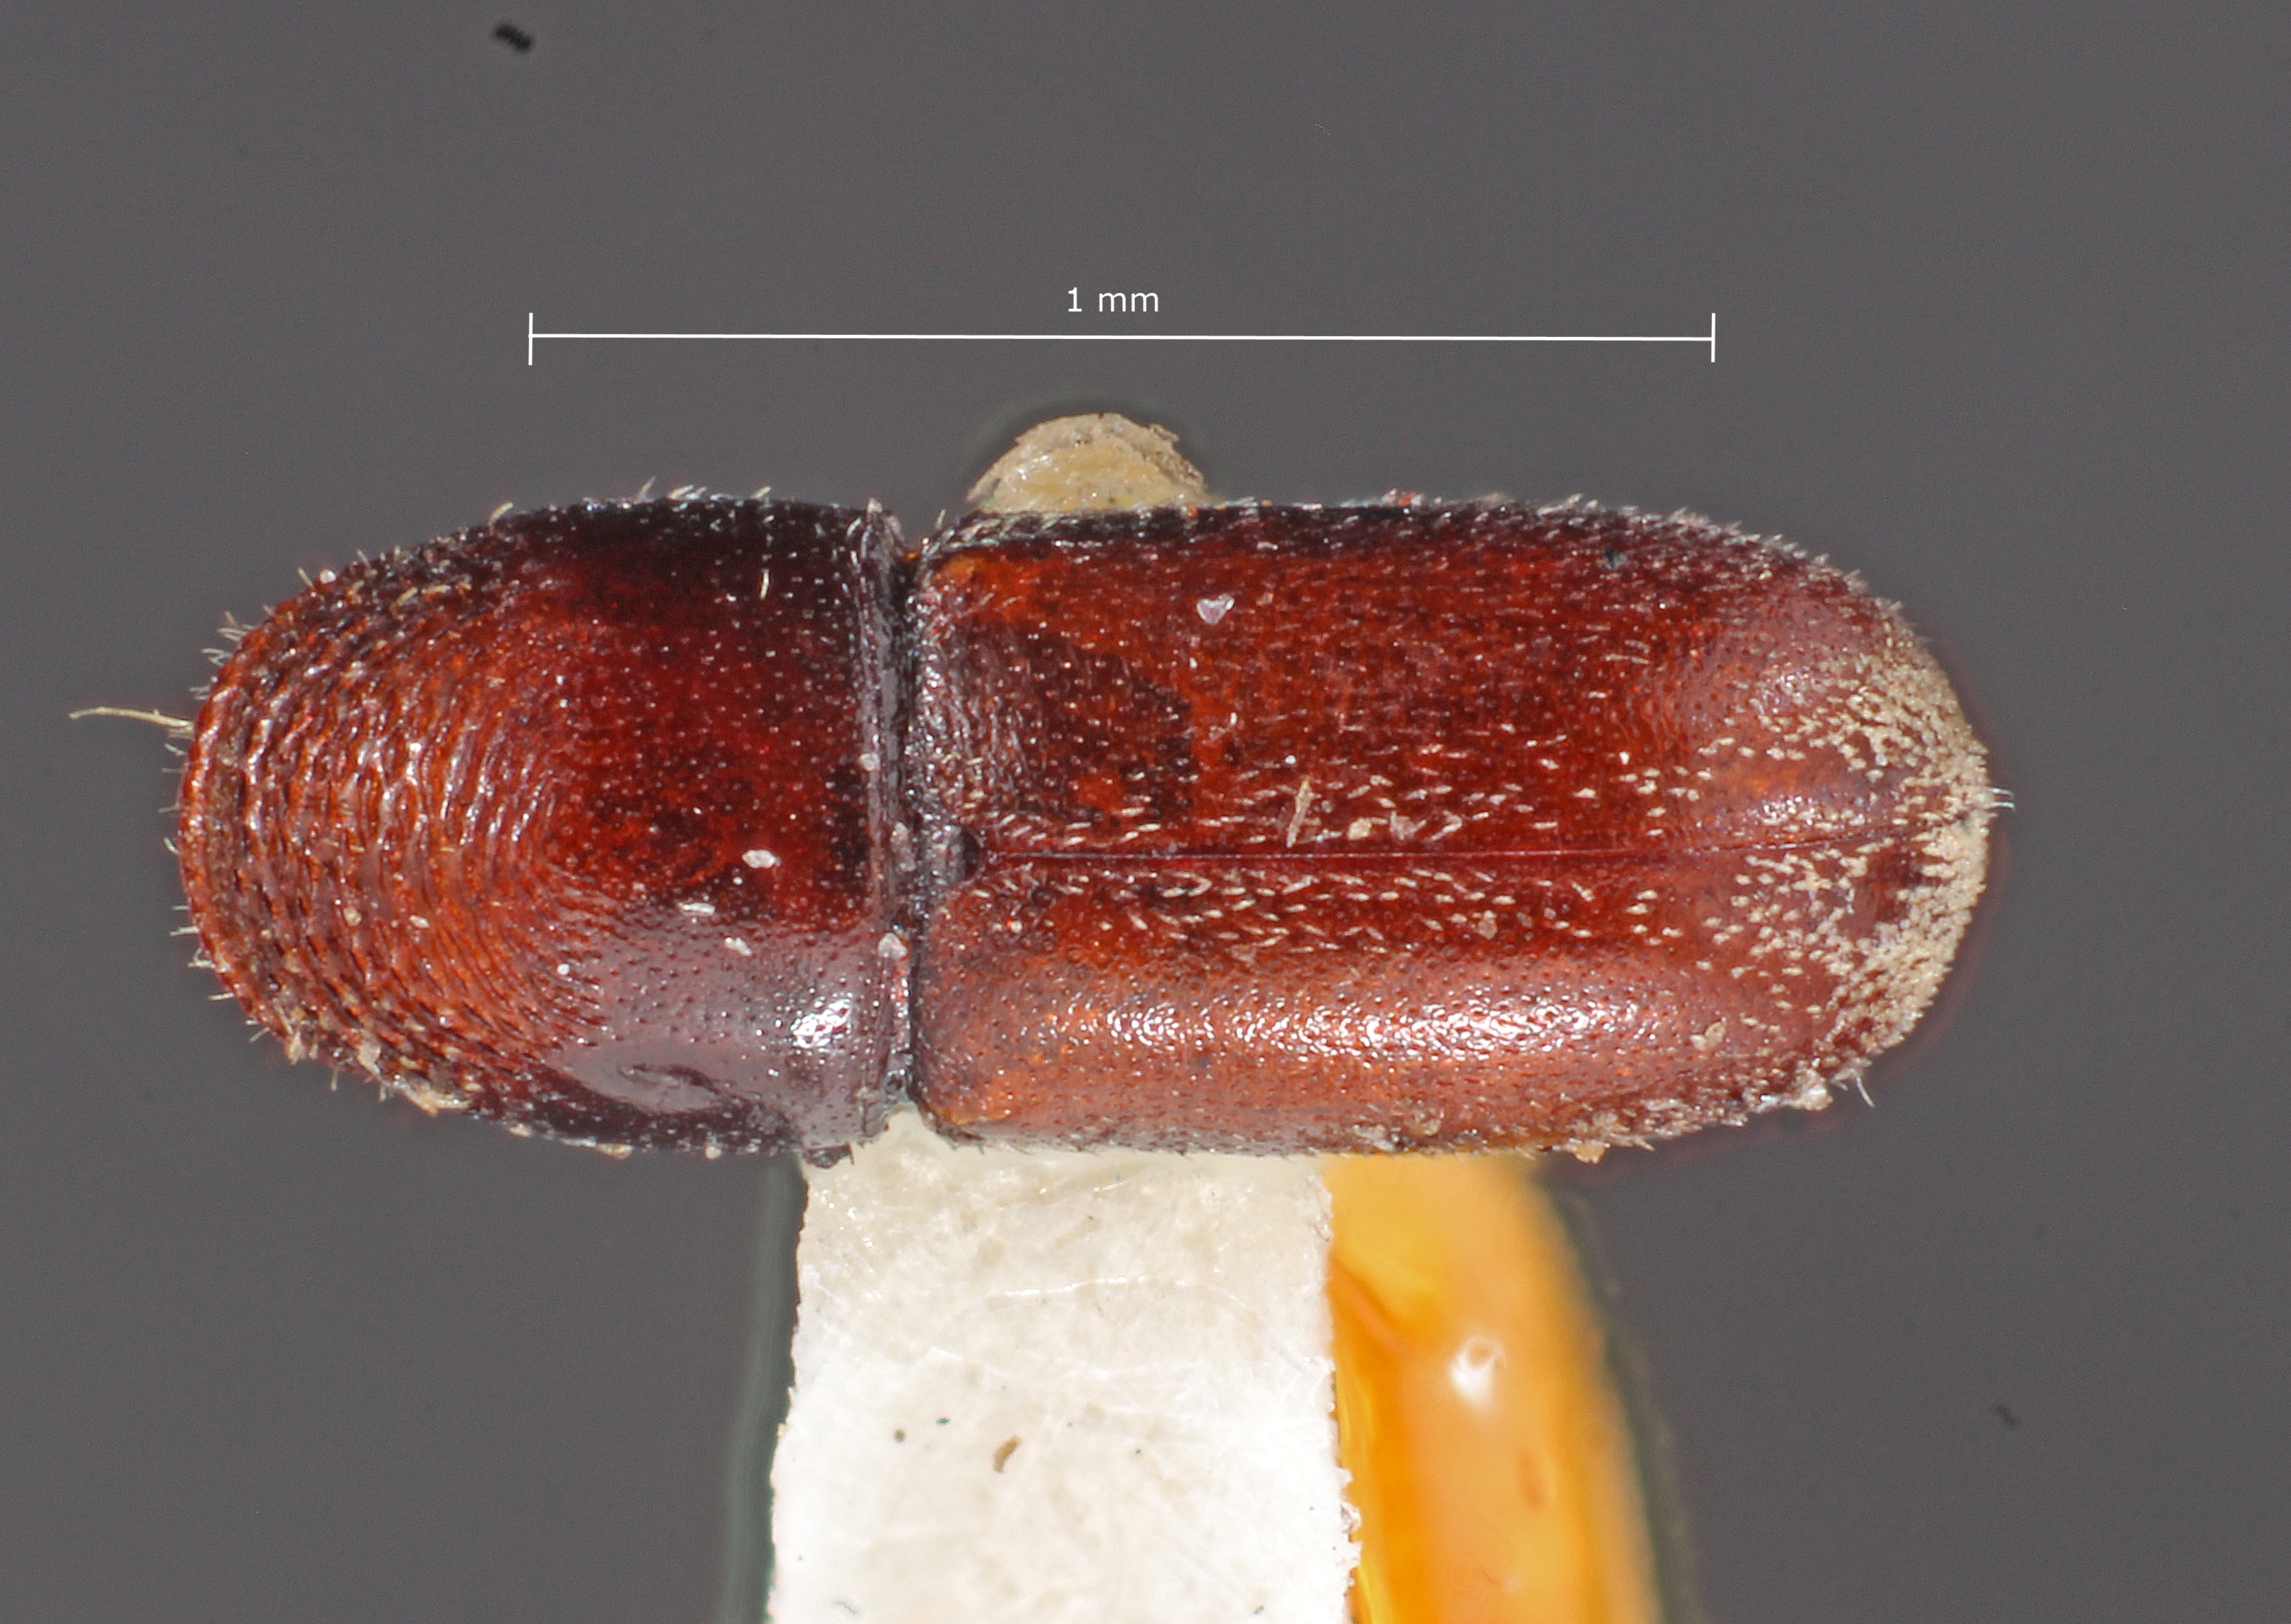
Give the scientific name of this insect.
Pseudopityophthorus pulvereus
